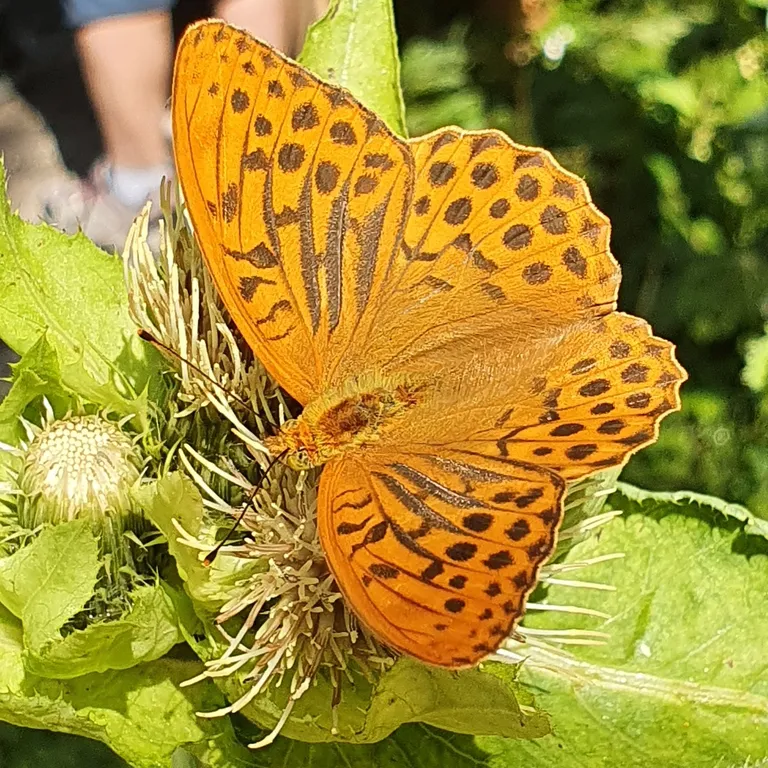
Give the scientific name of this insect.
Argynnis paphia
